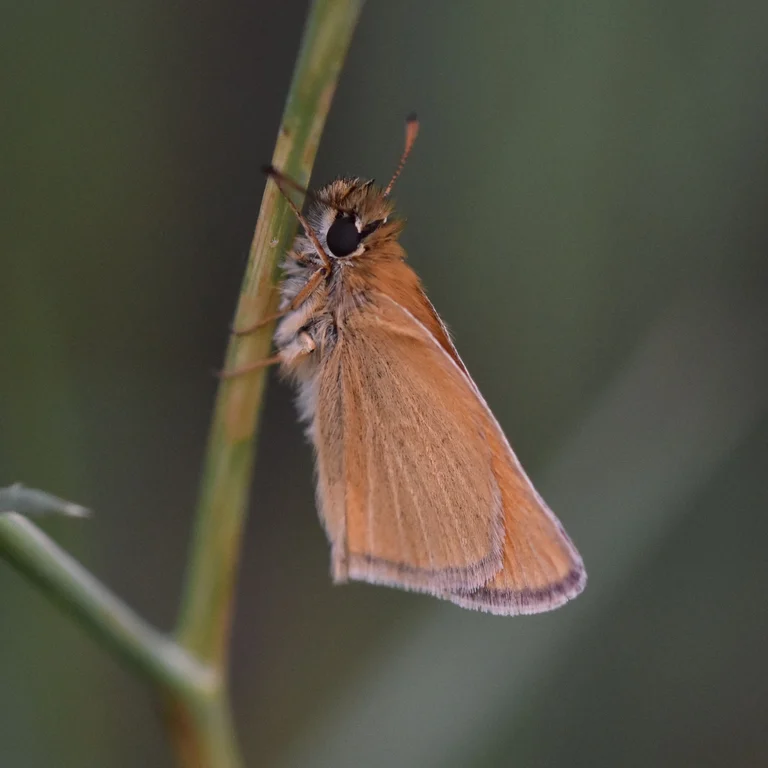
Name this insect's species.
Thymelicus lineola
